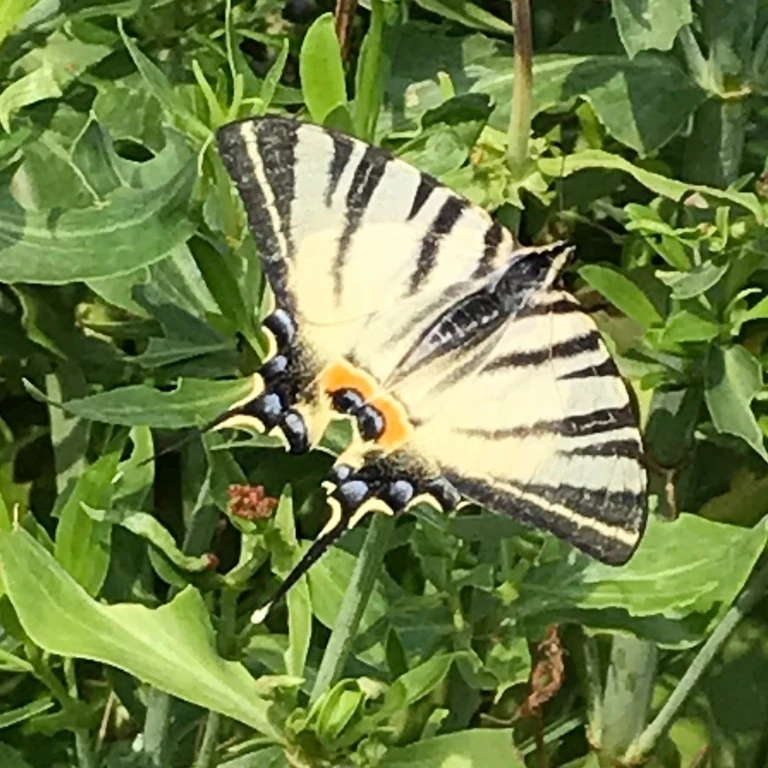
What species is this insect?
Iphiclides podalirius
